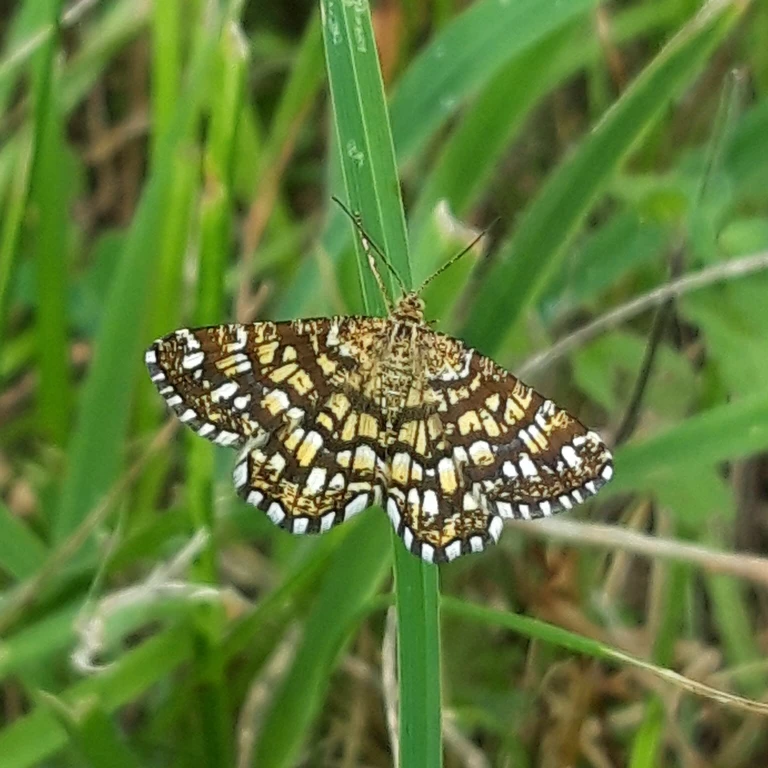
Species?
Chiasmia clathrata
